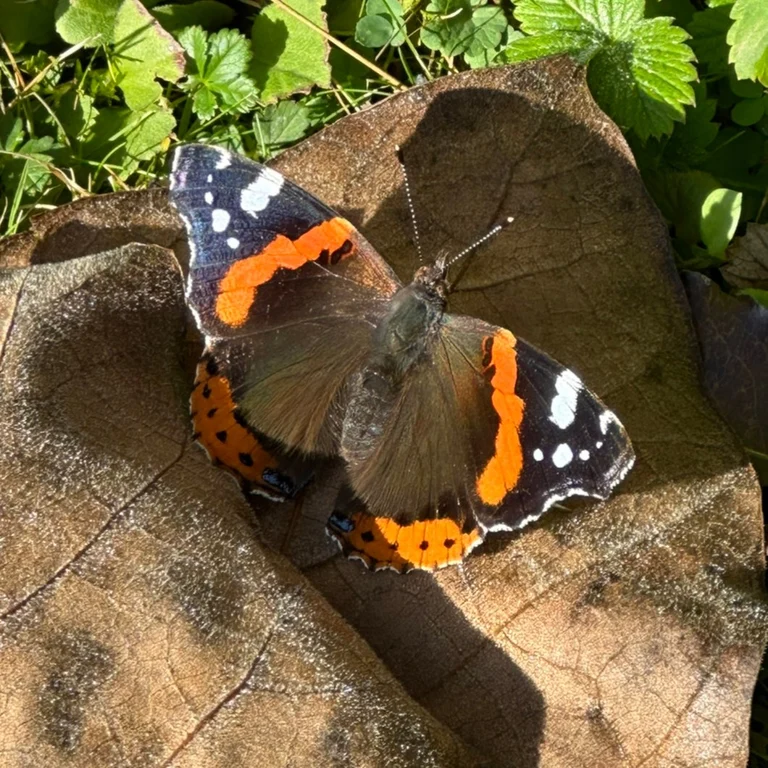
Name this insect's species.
Vanessa atalanta
